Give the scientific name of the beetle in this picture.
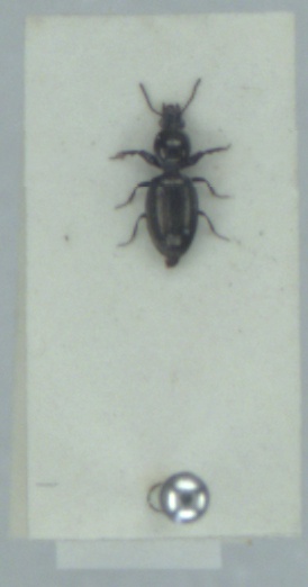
Dyschirius tristis
